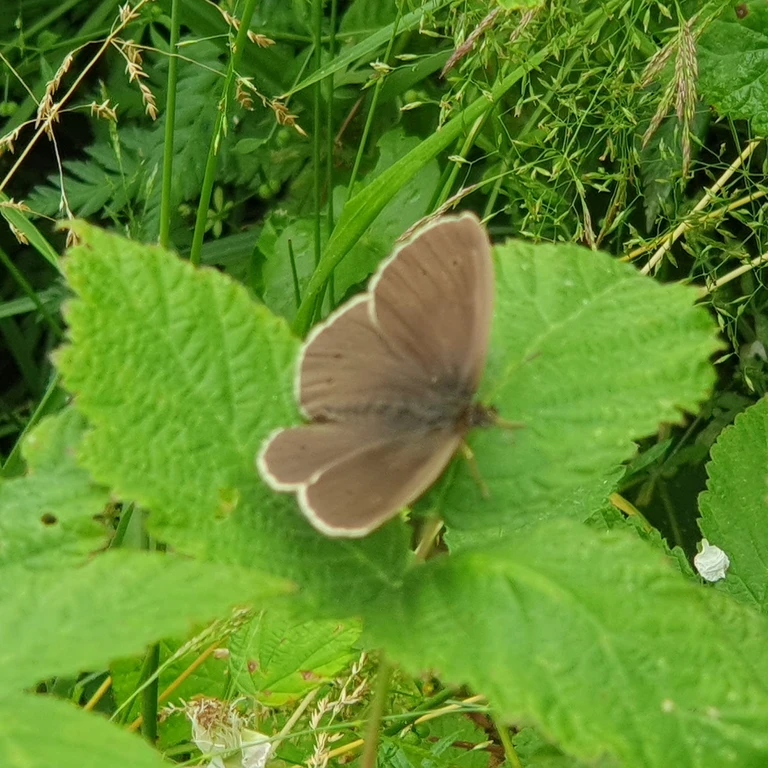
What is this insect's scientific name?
Aphantopus hyperantus
